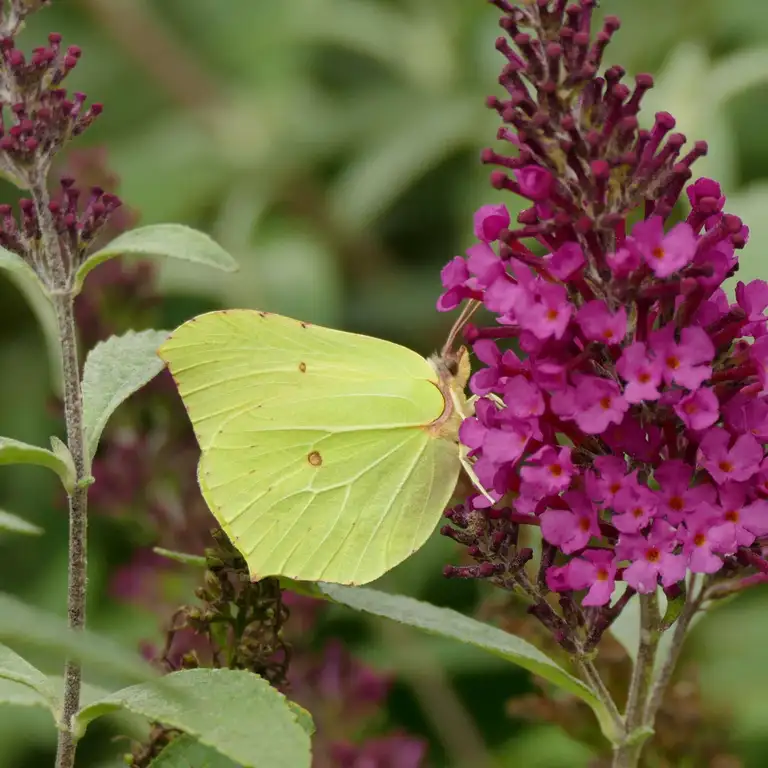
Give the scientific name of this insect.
Gonepteryx rhamni
